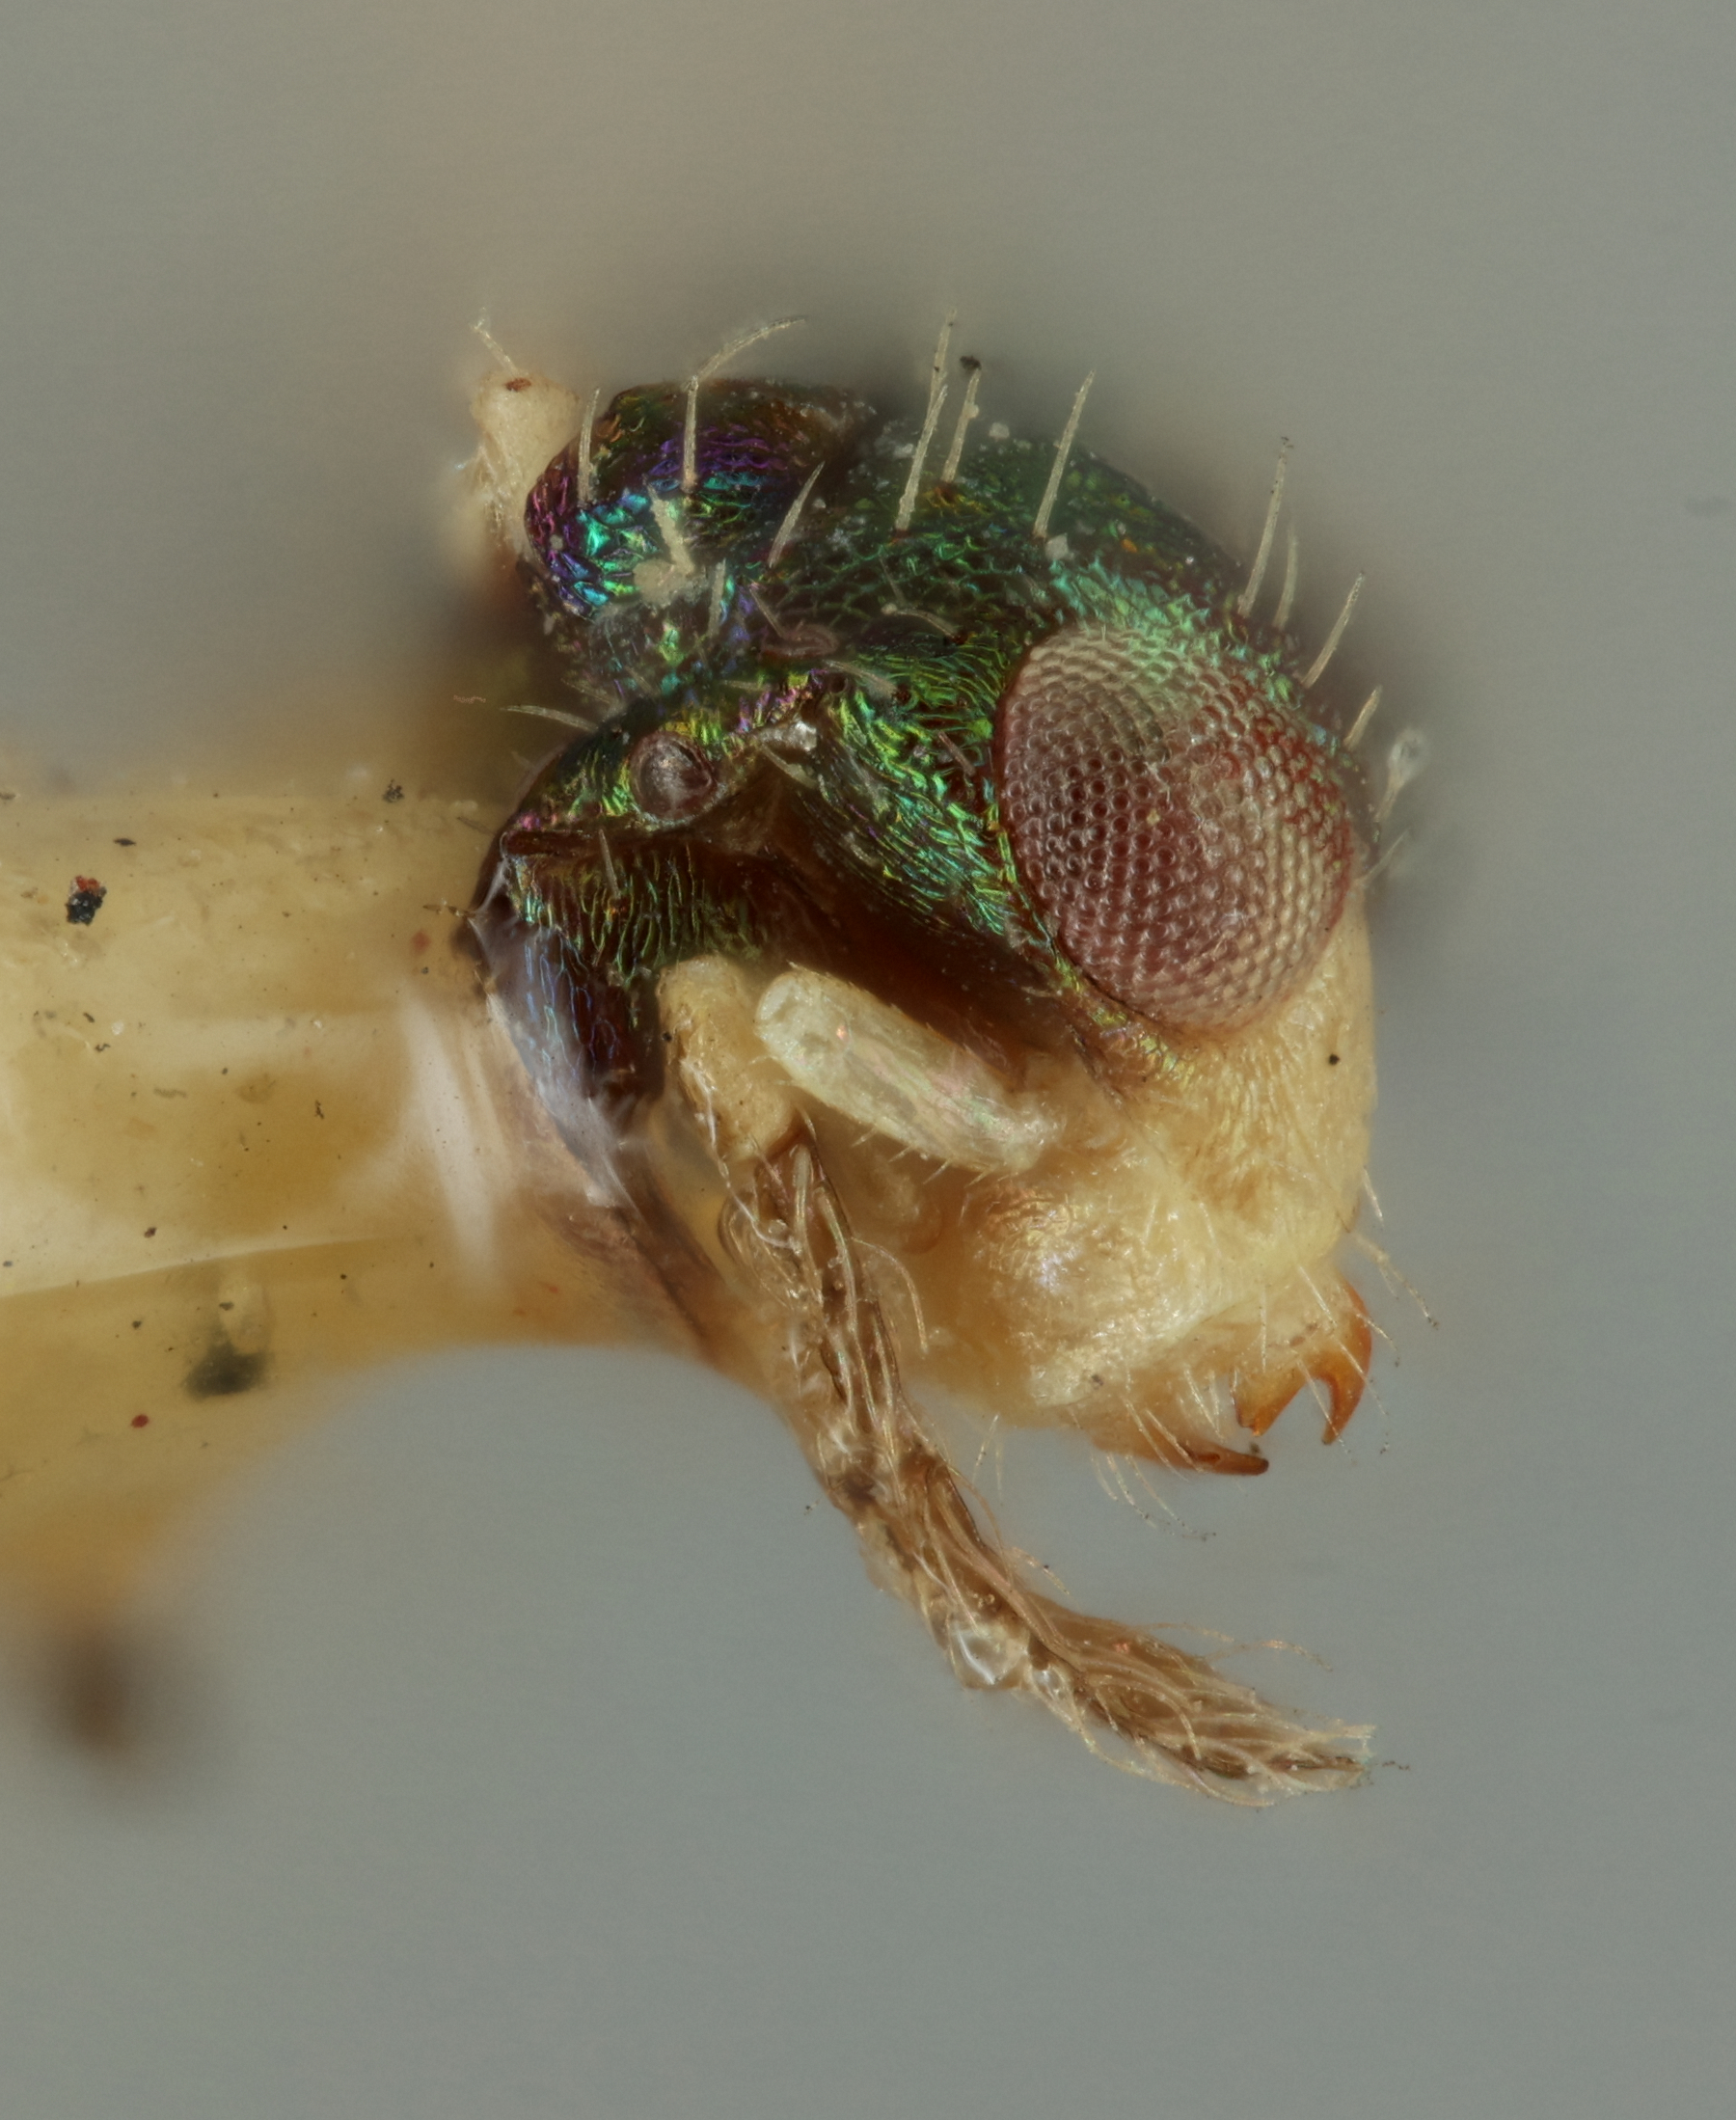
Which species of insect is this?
Parachrysocharis semiflava
